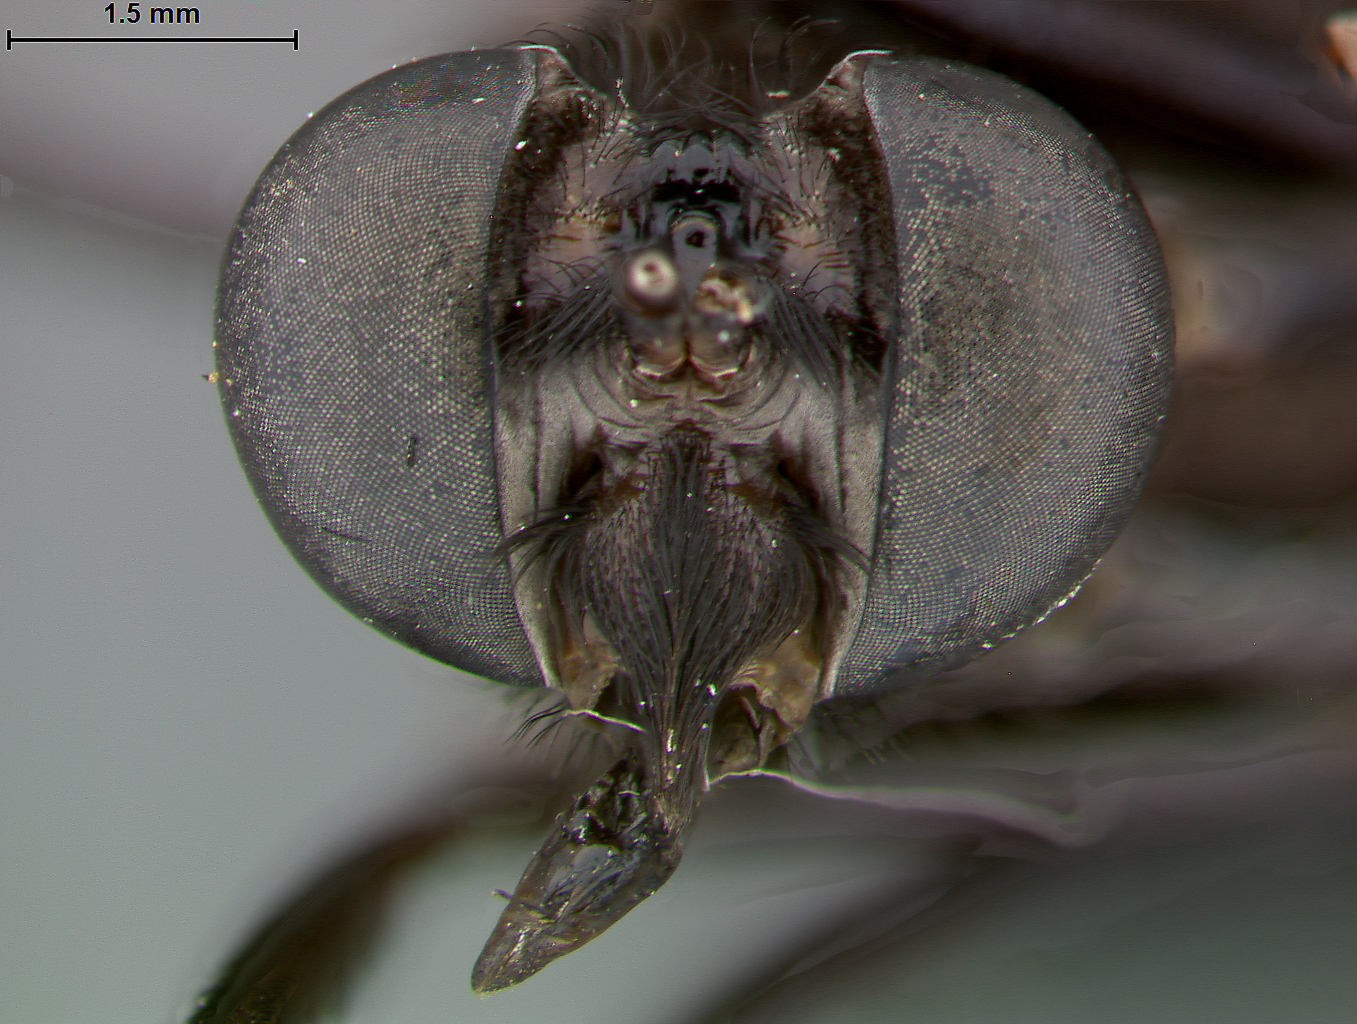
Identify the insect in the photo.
Mydas autuorii
